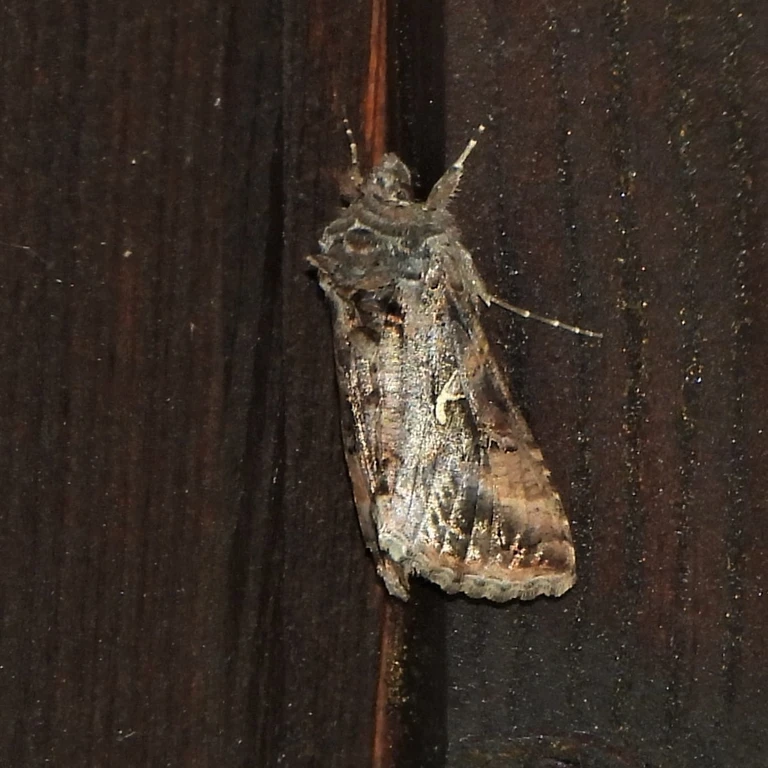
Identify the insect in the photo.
Autographa gamma
